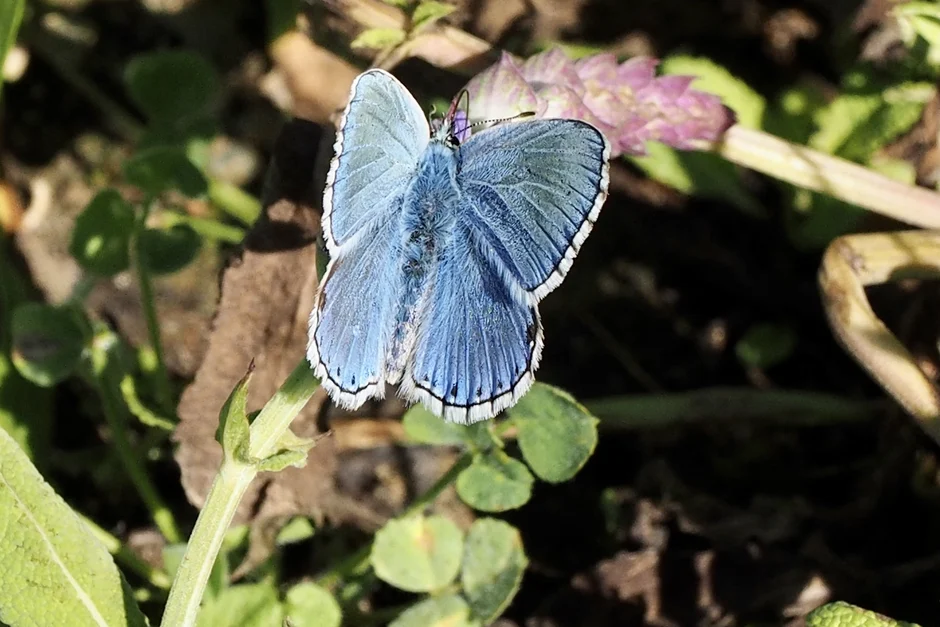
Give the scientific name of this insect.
Lysandra bellargus
